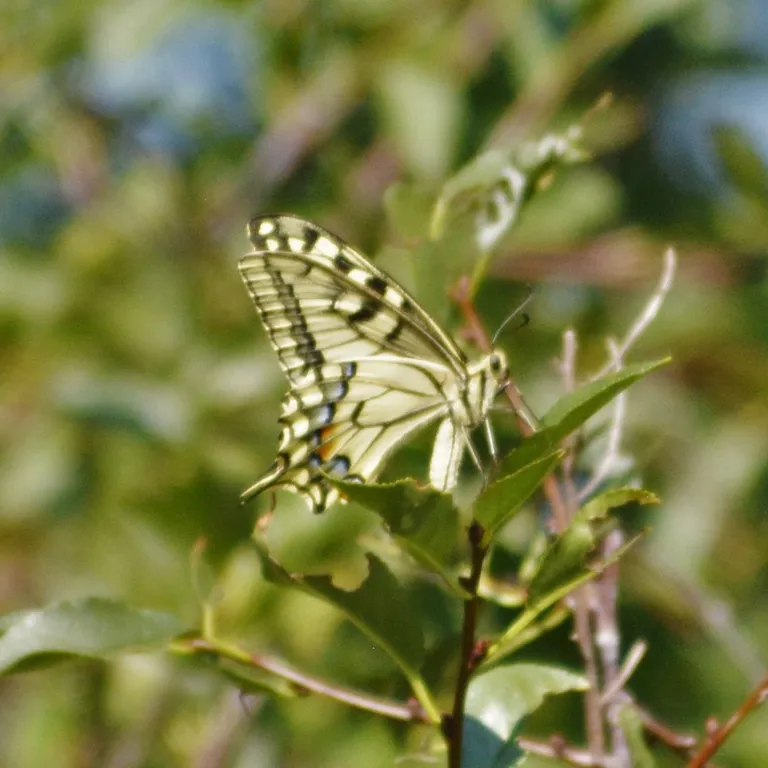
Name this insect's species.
Papilio machaon
